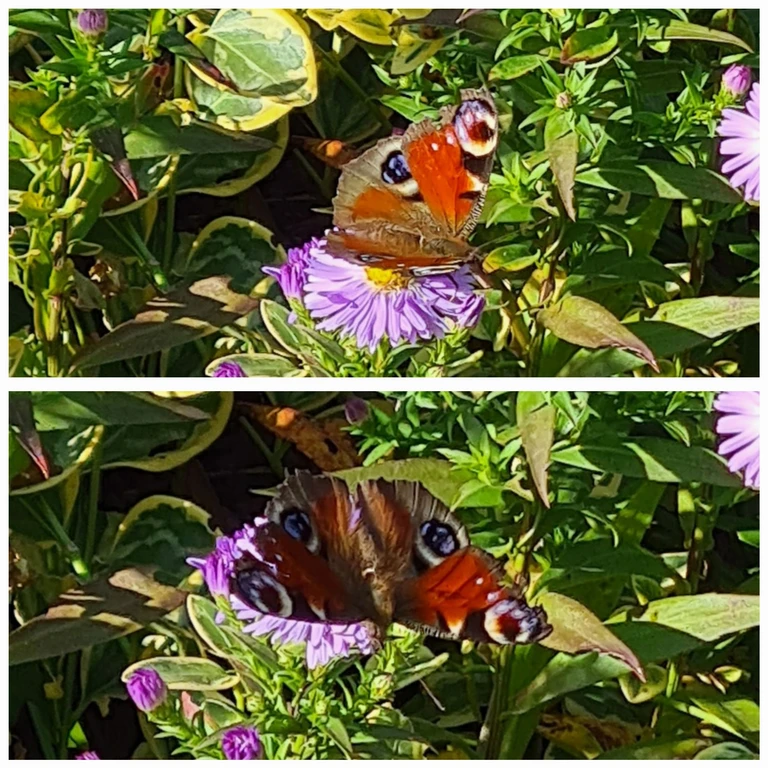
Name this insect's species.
Aglais io
